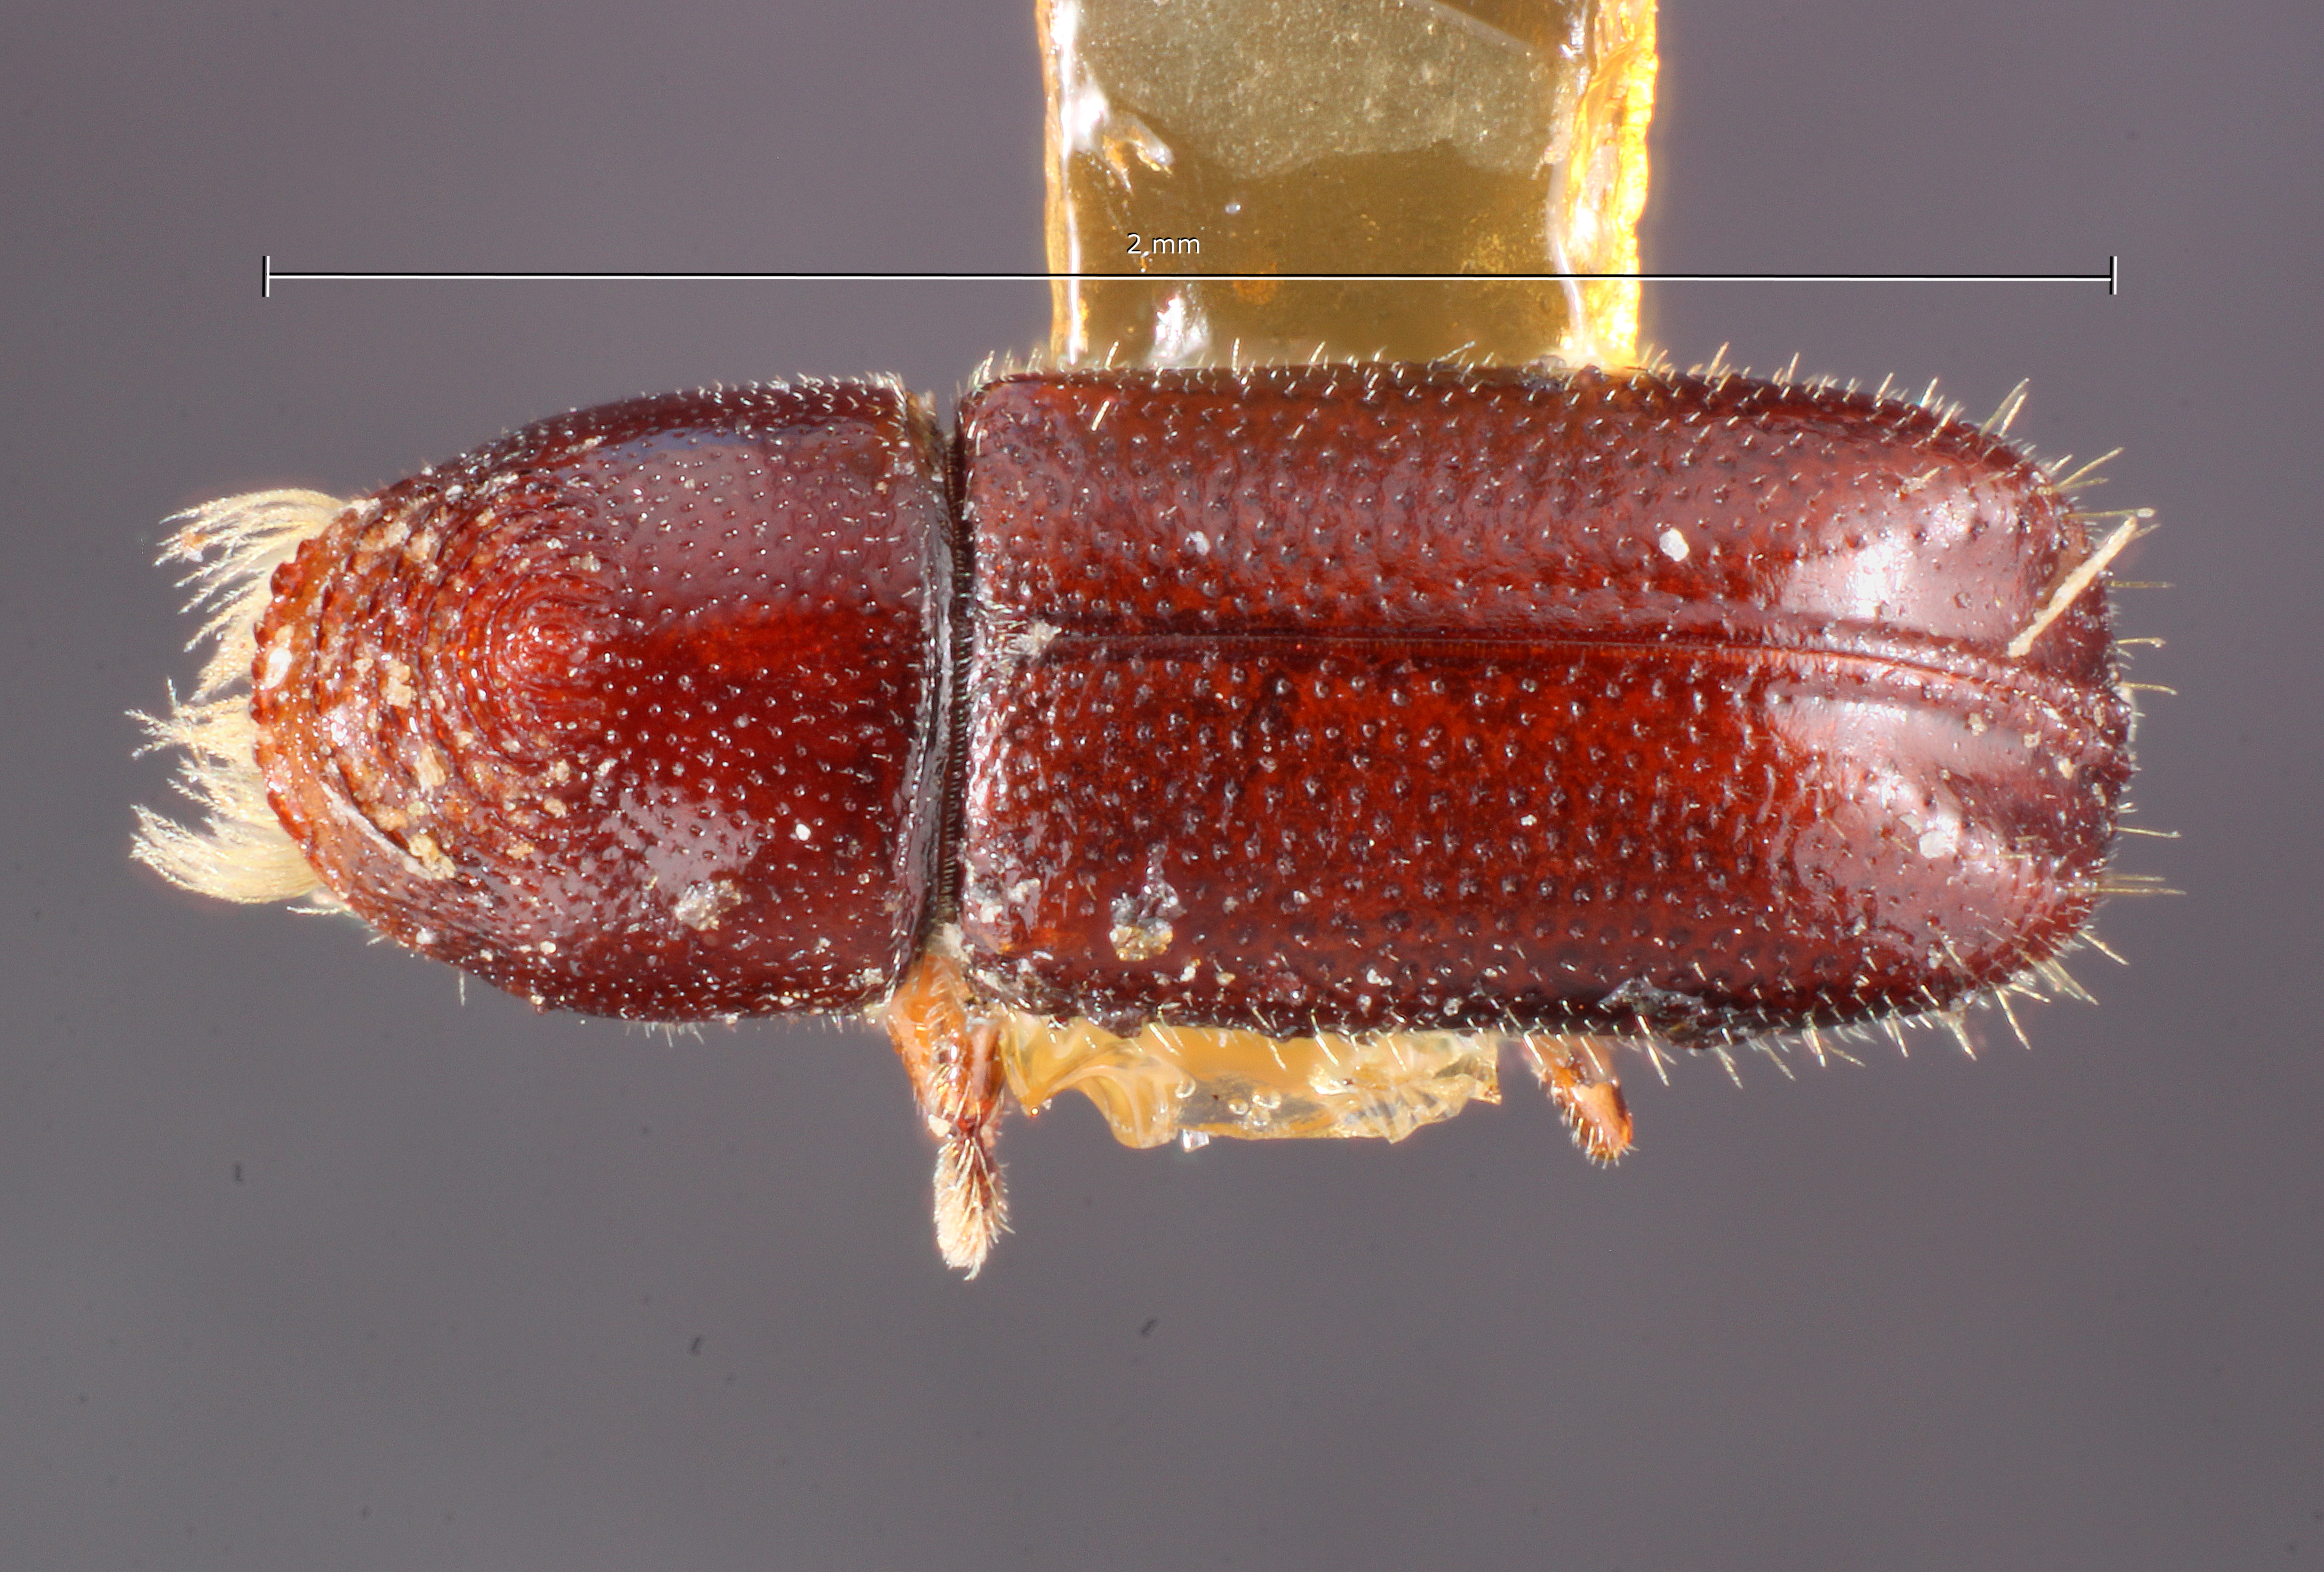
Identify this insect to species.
Pityophthorus blandus
